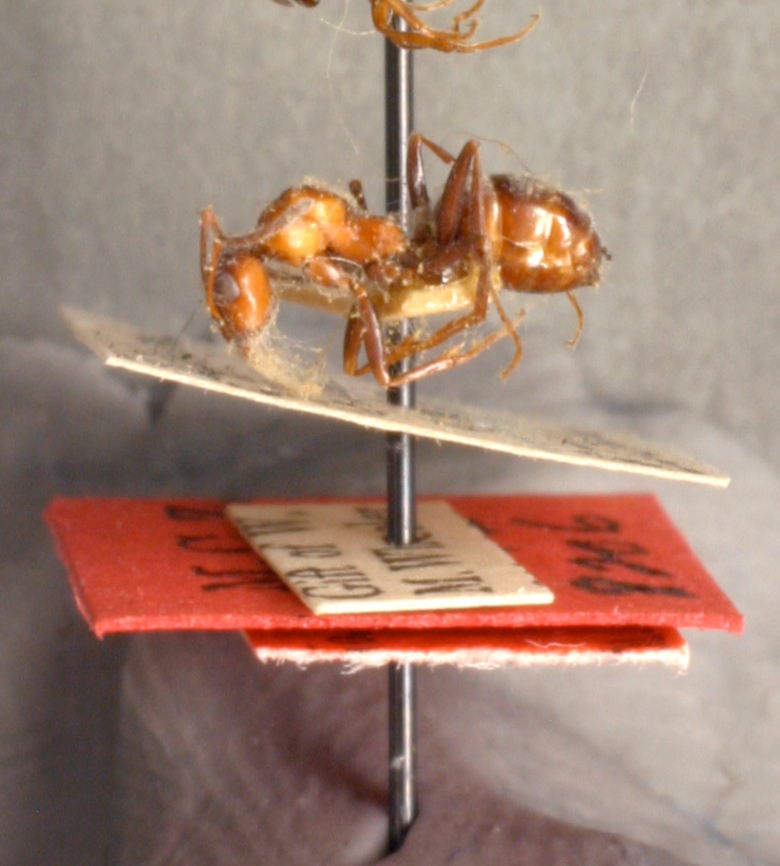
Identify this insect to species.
Formica munda
